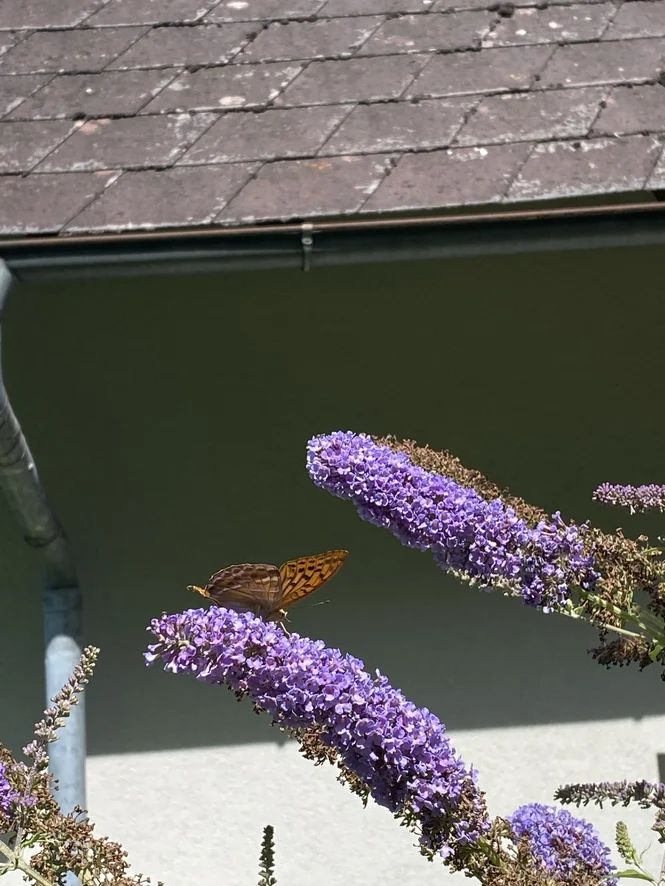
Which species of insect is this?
Argynnis paphia
